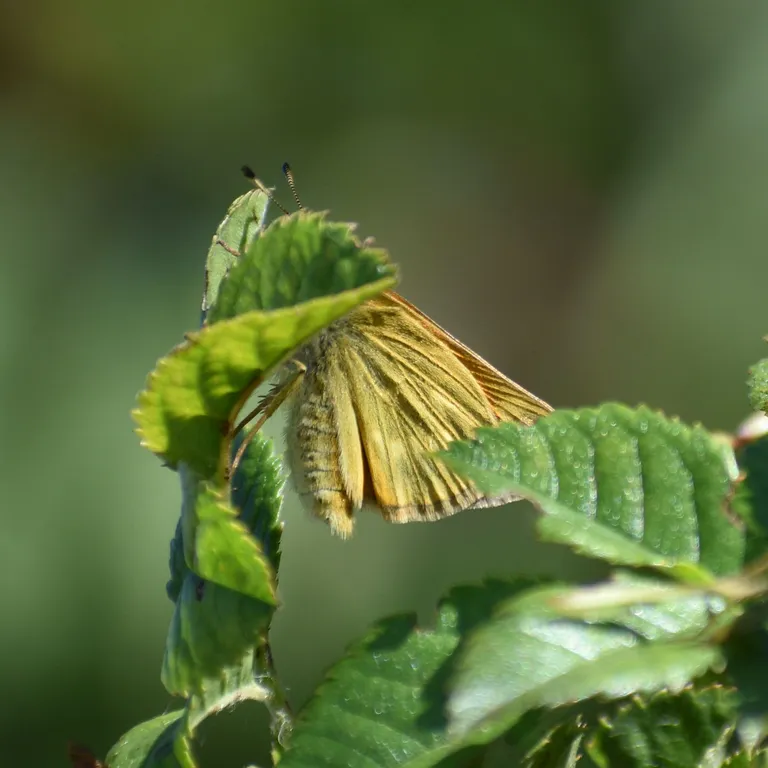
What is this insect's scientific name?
Ochlodes sylvanus (also Ochlodes venata)
